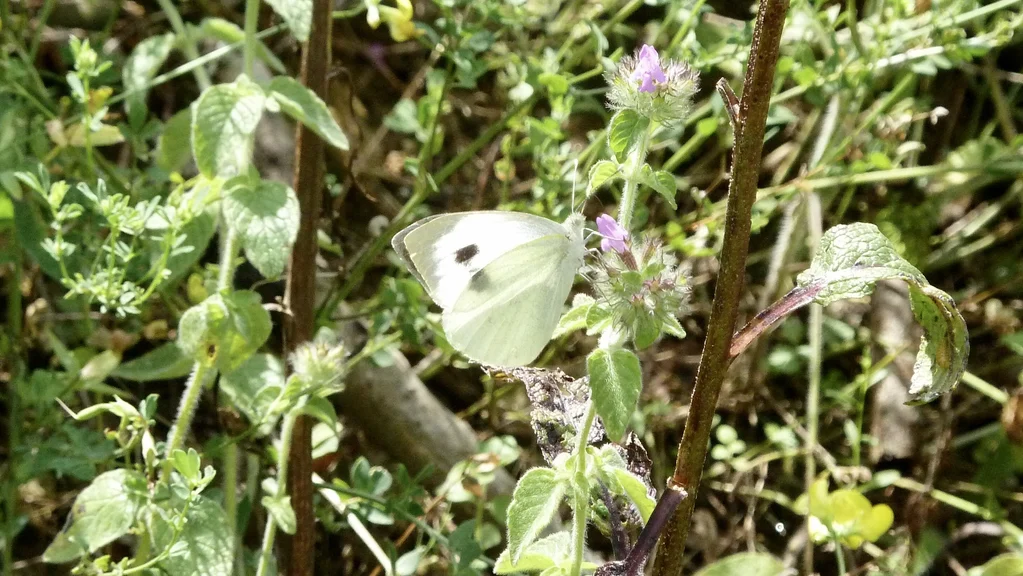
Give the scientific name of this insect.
Pieris brassicae
